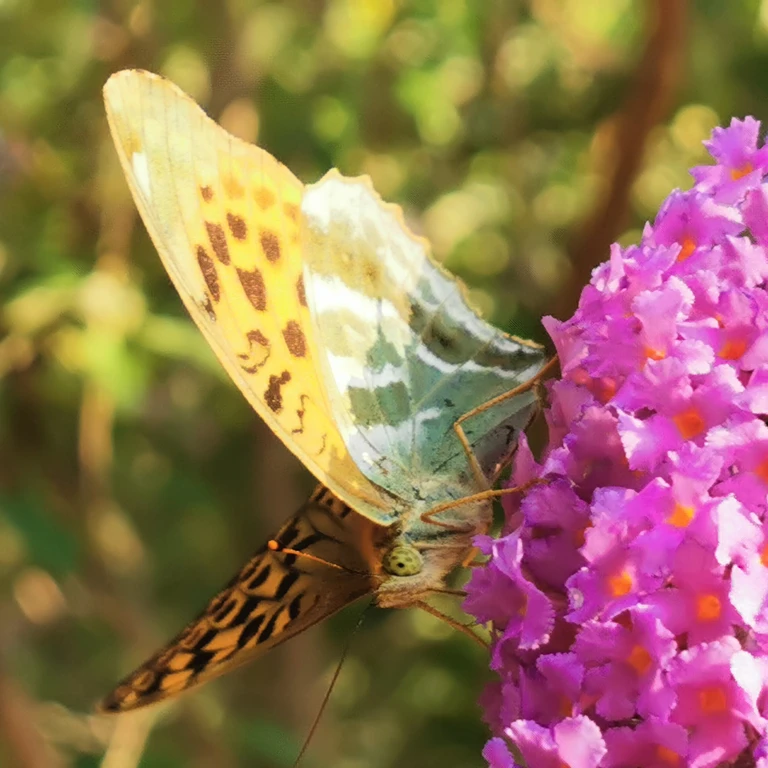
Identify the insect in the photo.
Argynnis paphia
